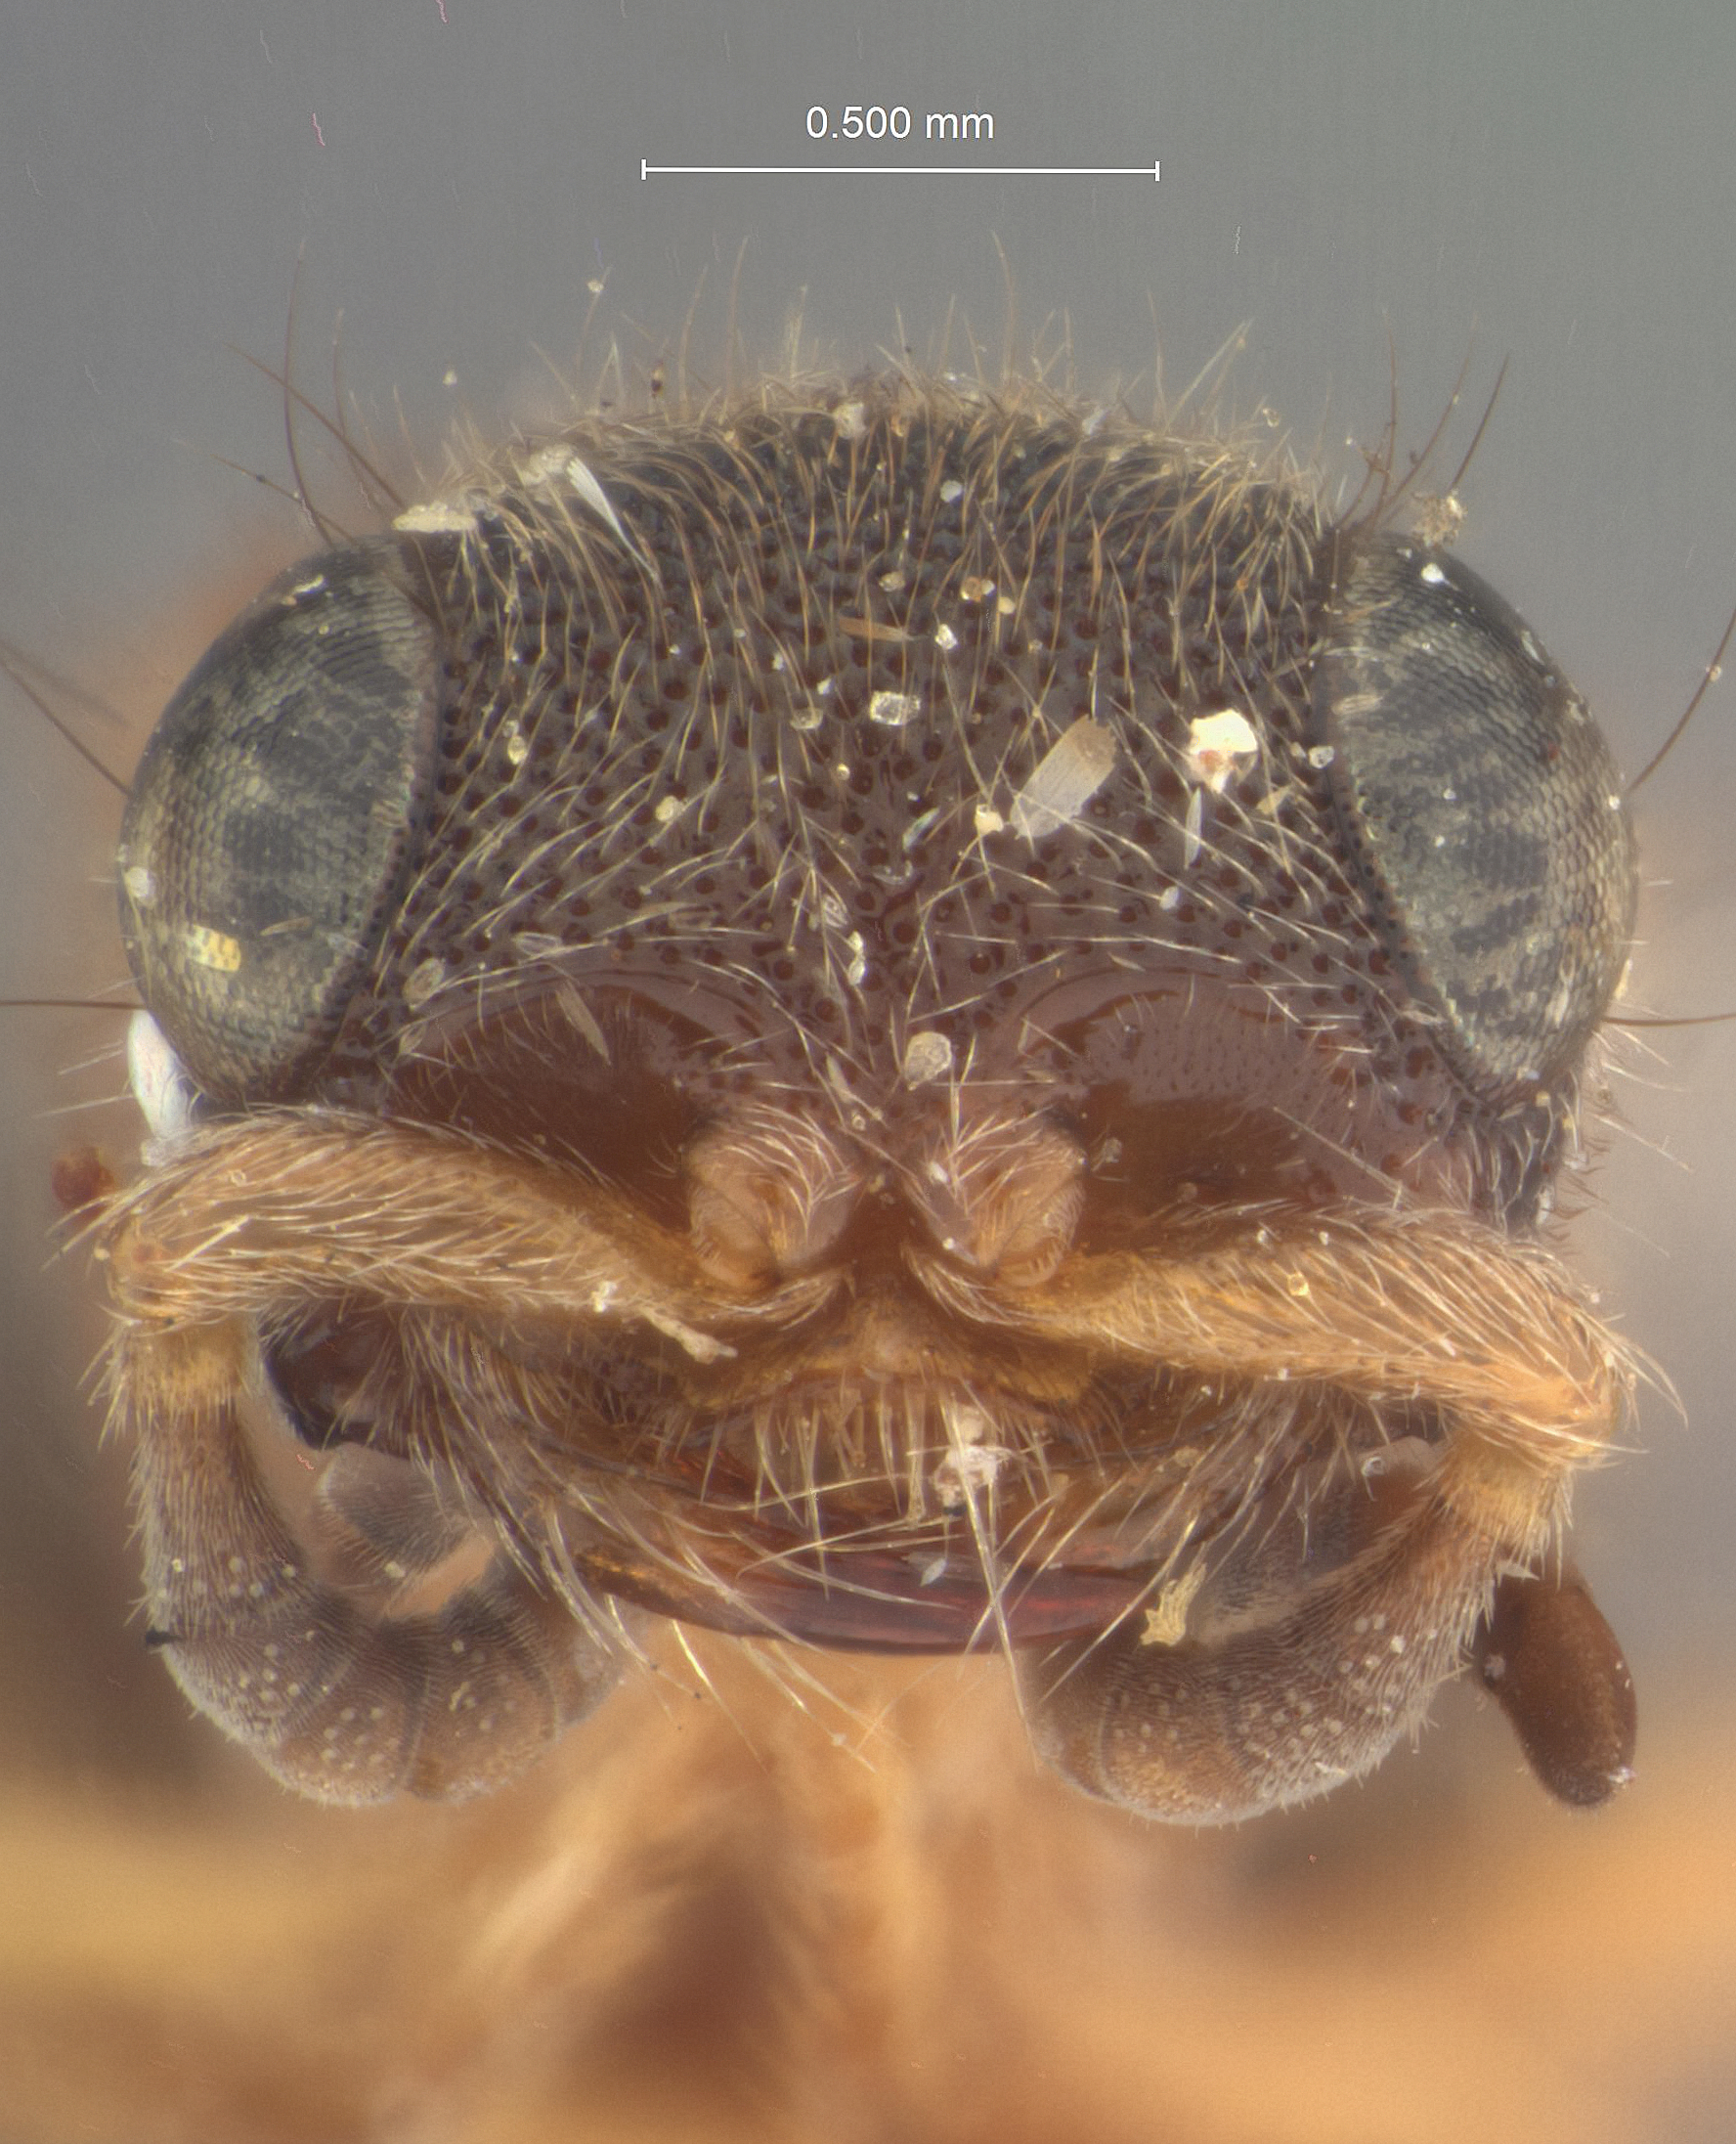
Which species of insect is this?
Squamulotilla oblectabilis
